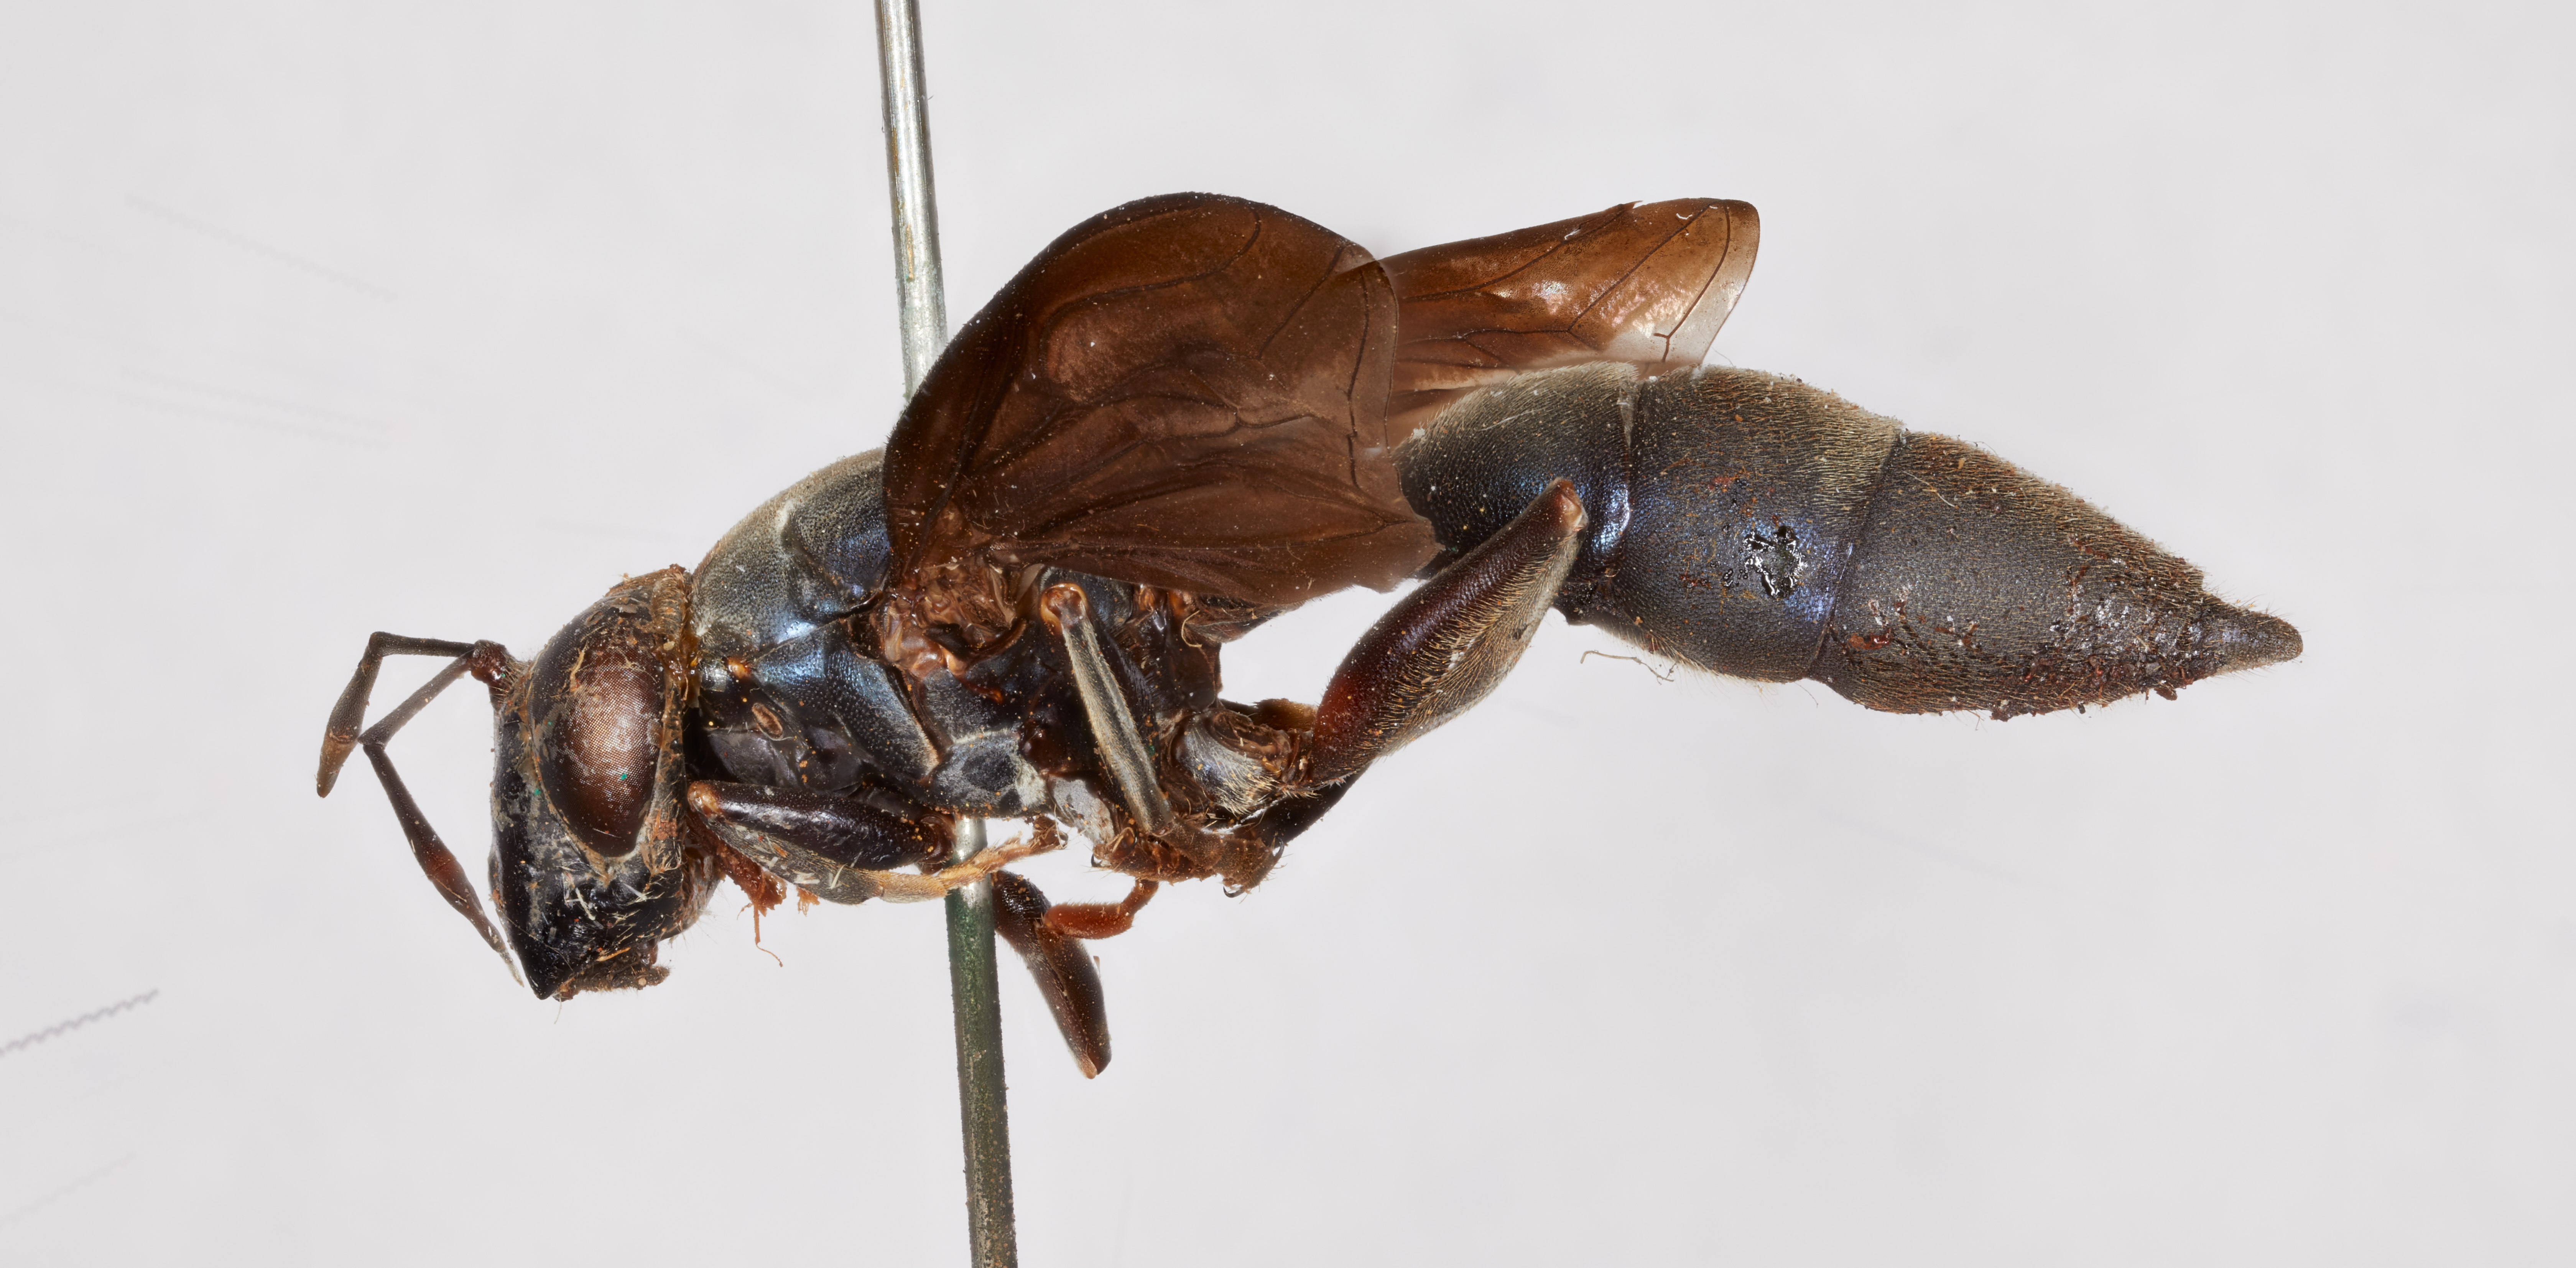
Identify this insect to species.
Ceriodes kerteszi
